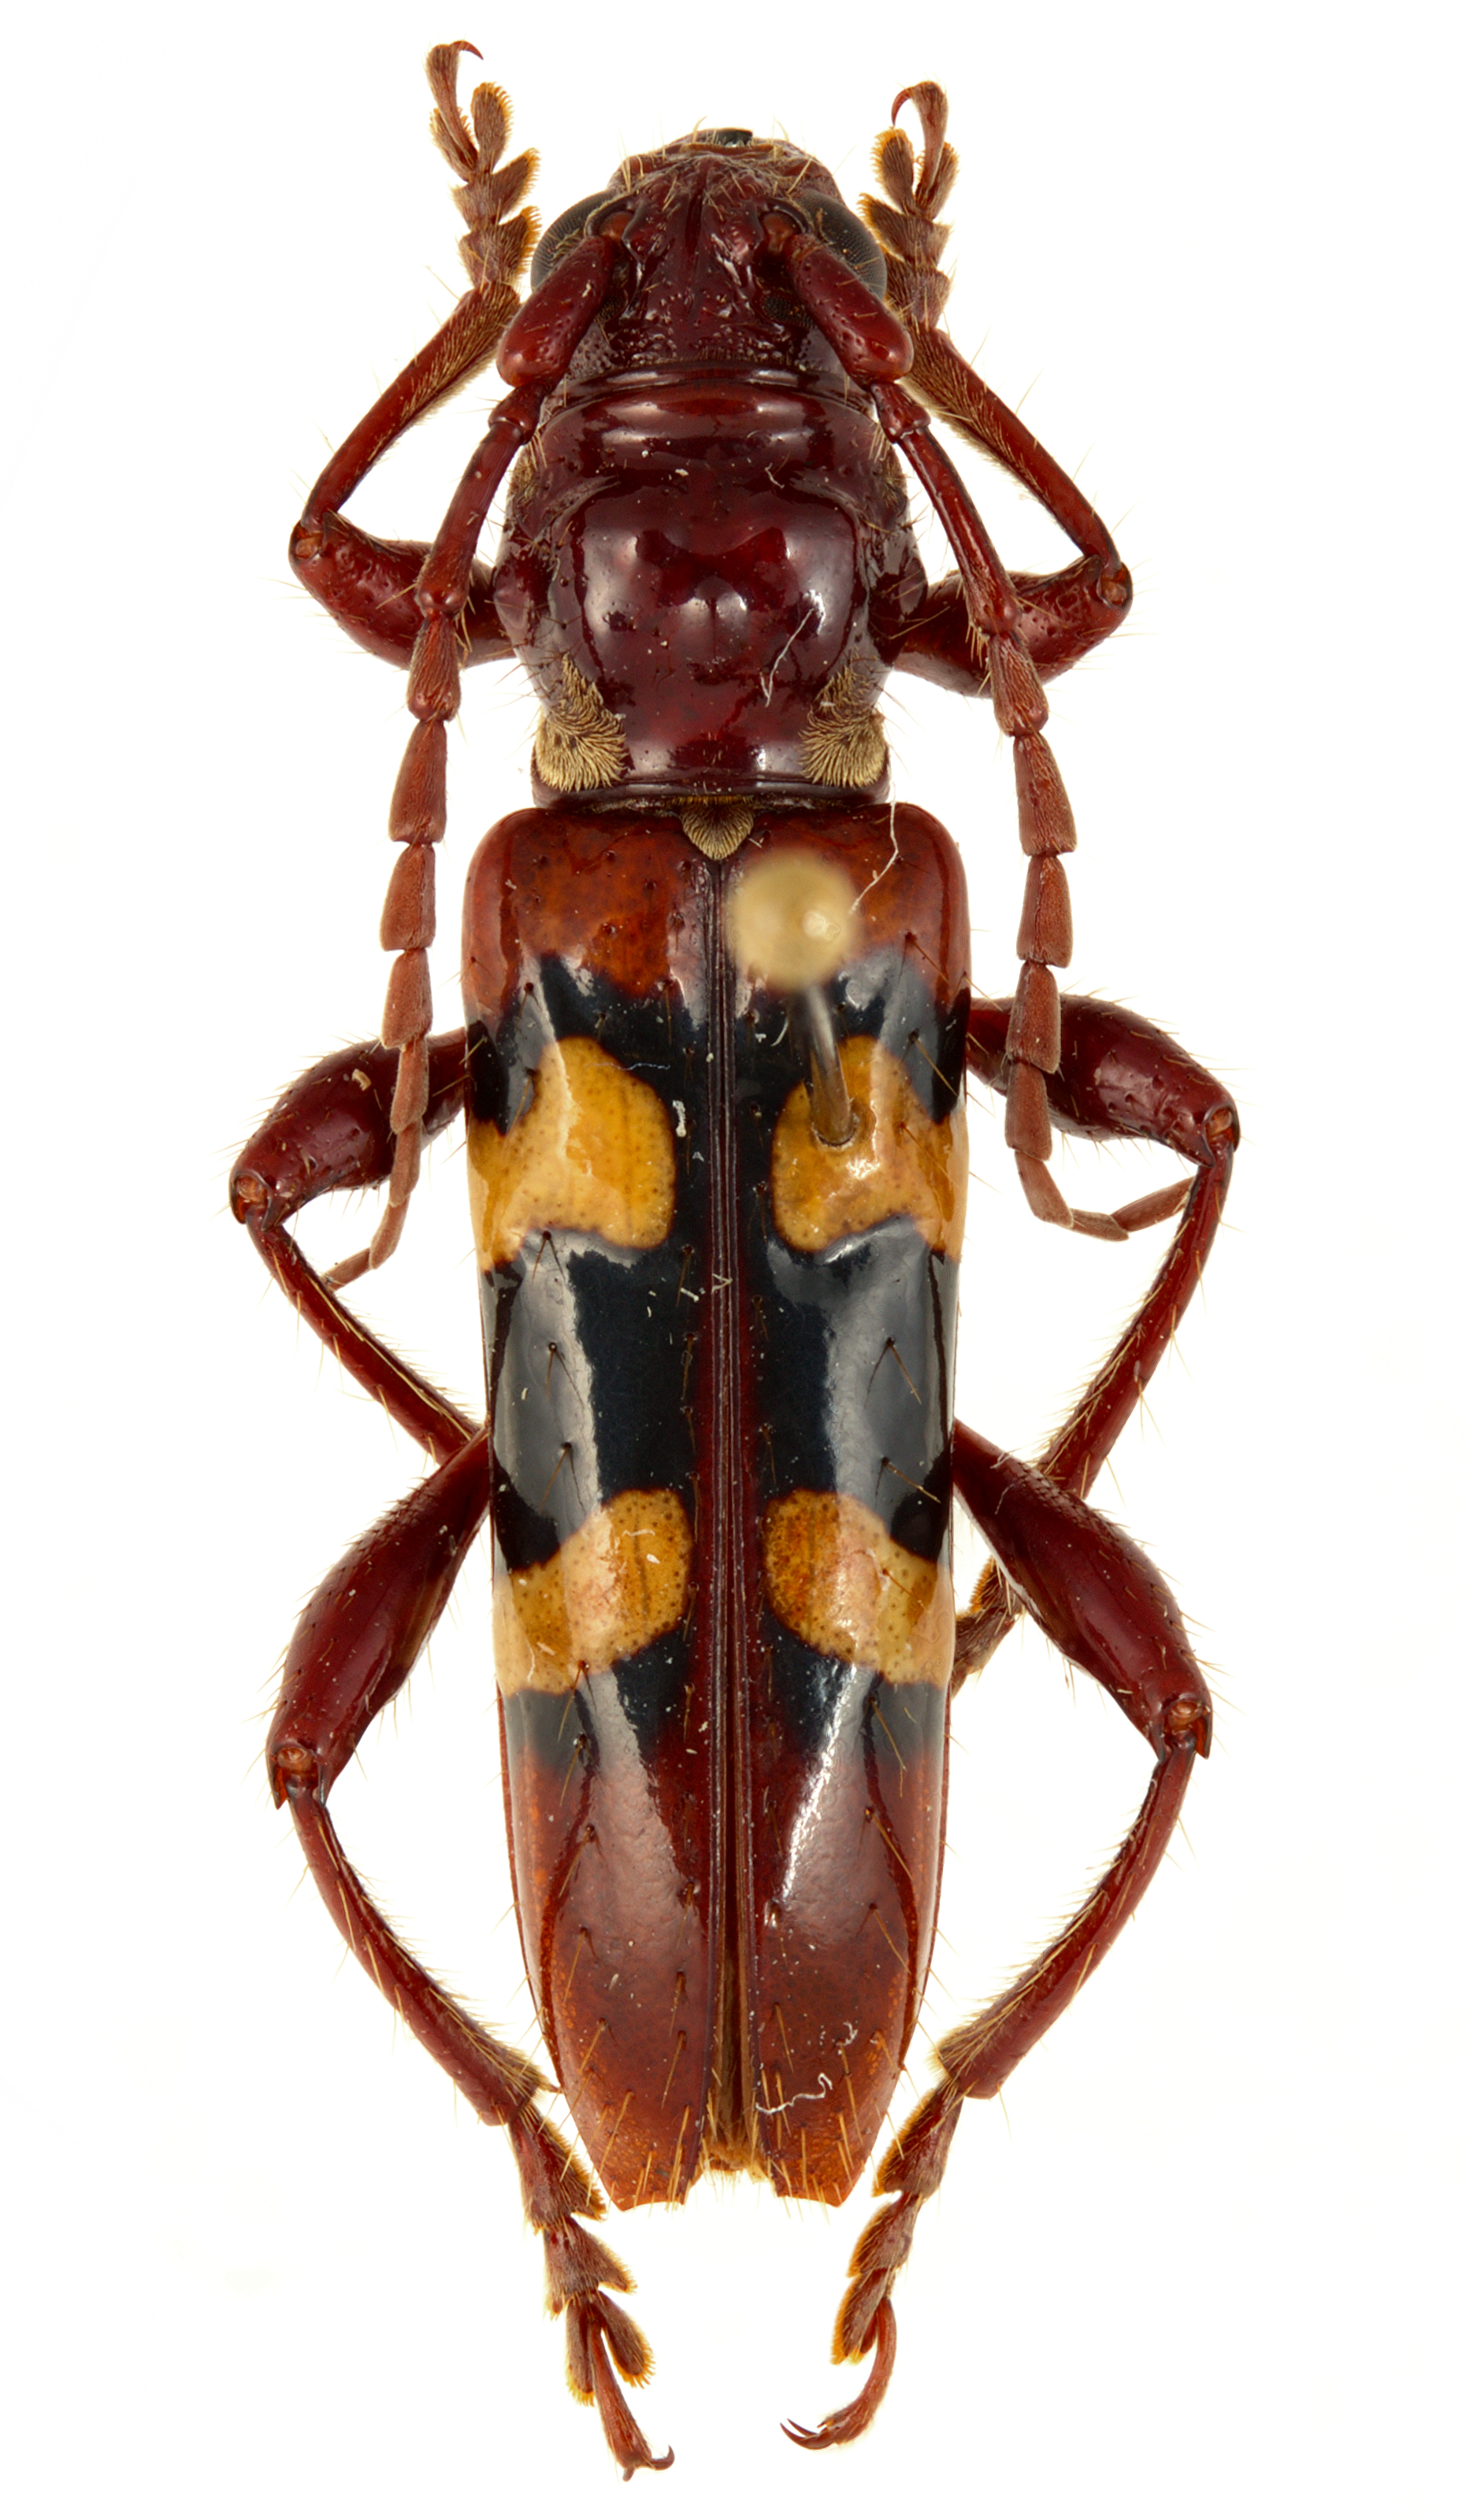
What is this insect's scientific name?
Stenygra histrio
